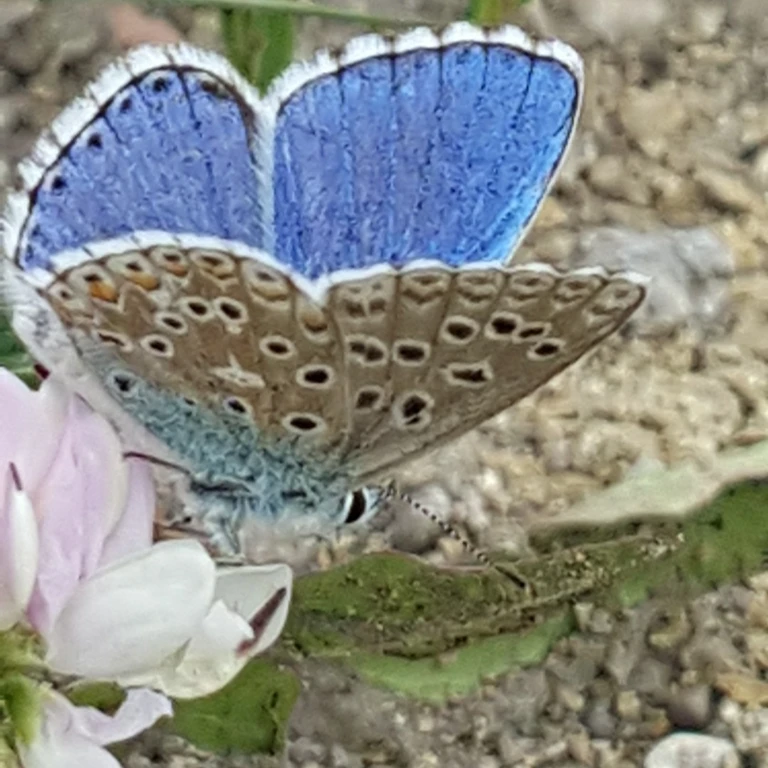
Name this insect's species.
Lysandra bellargus
